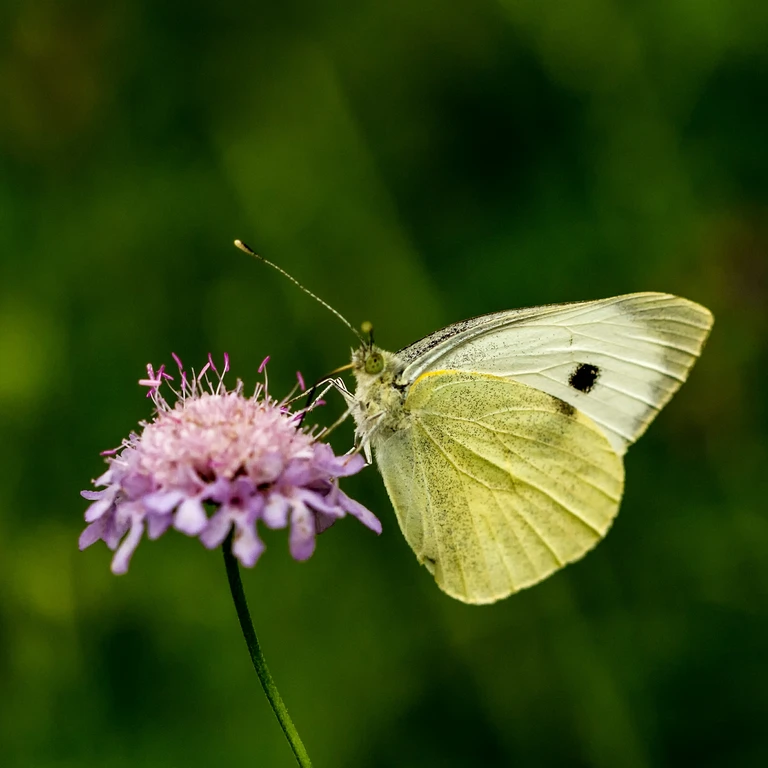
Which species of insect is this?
Pieris brassicae
